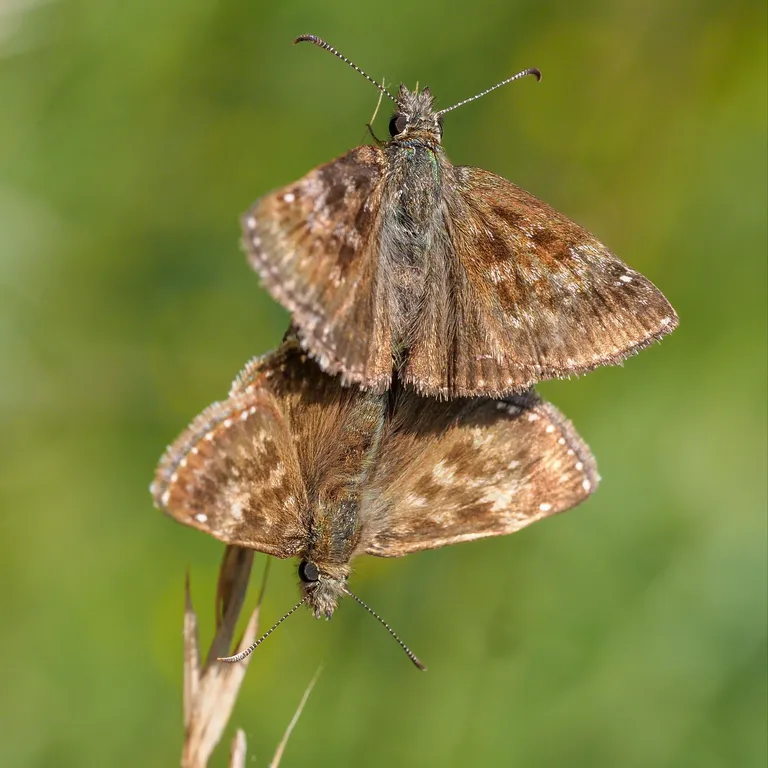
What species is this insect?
Erynnis tages
